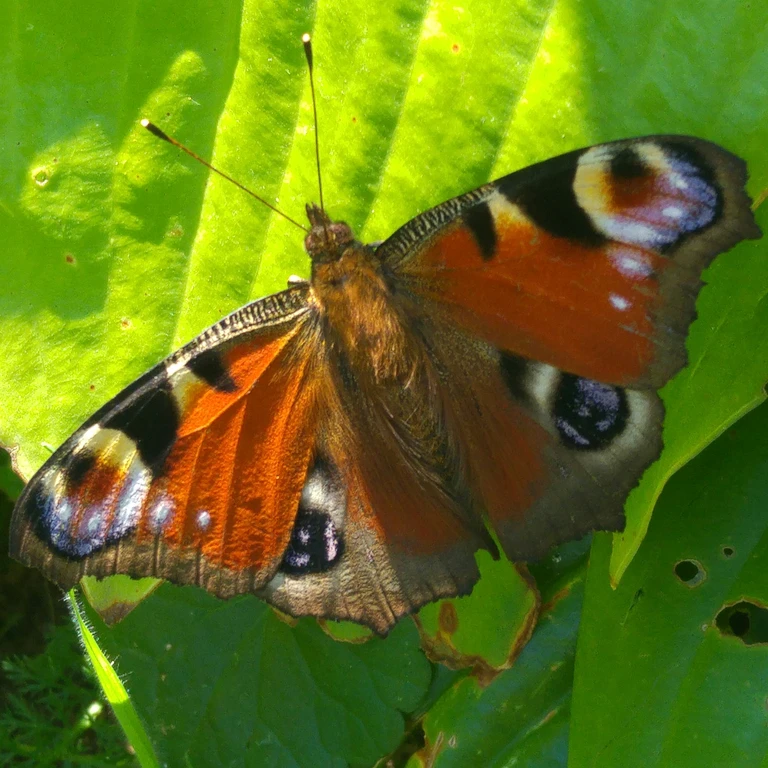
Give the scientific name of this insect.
Aglais io
